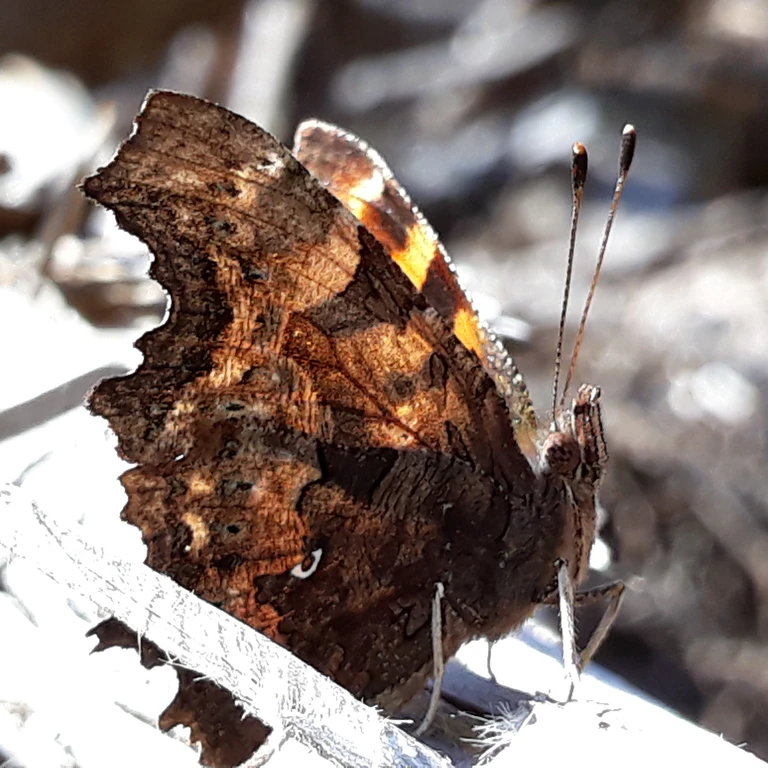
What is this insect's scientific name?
Polygonia c-album
